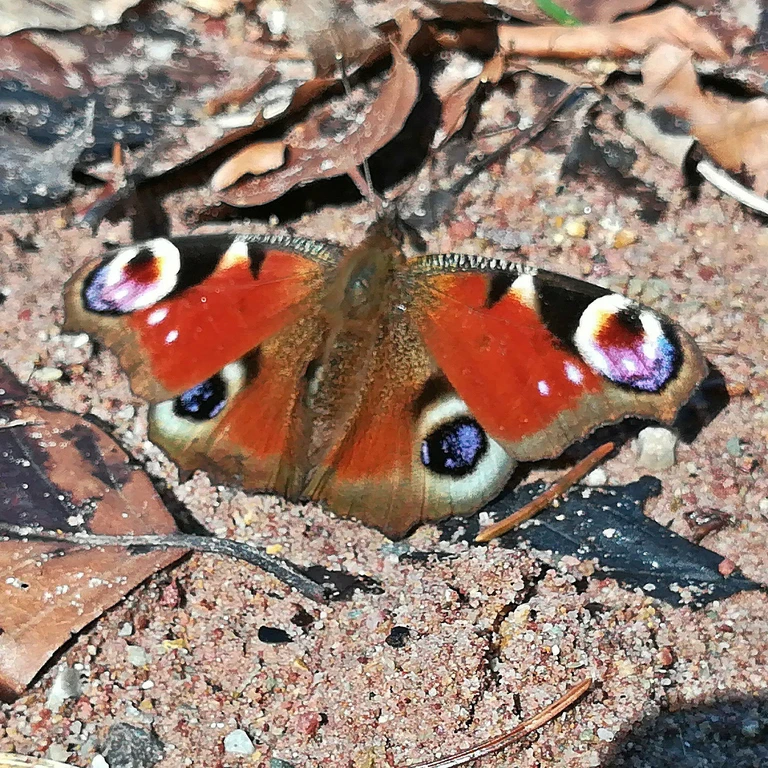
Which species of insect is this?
Aglais io
